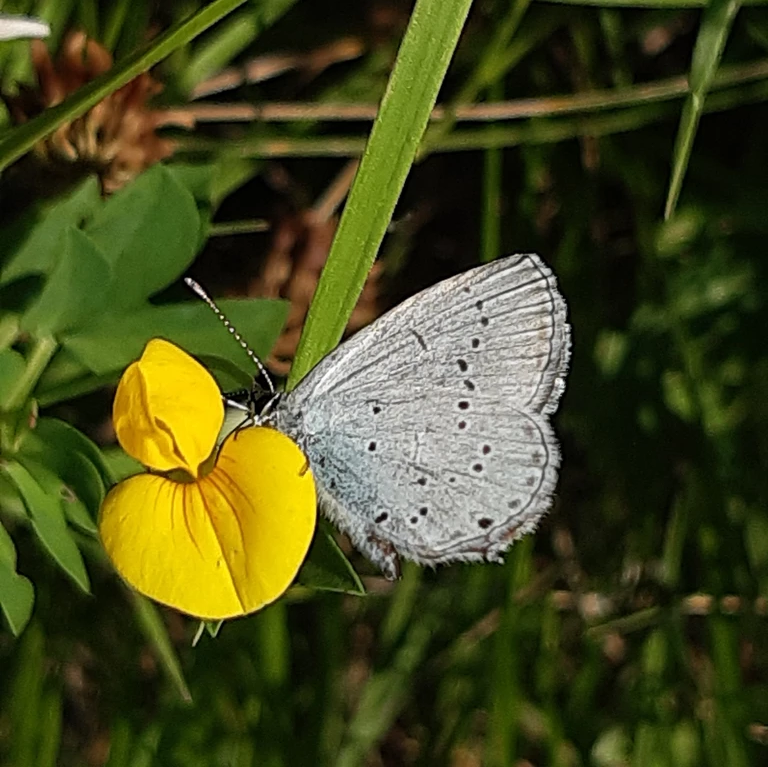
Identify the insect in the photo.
Cupido decolorata (also Elkalyce decolorata)
